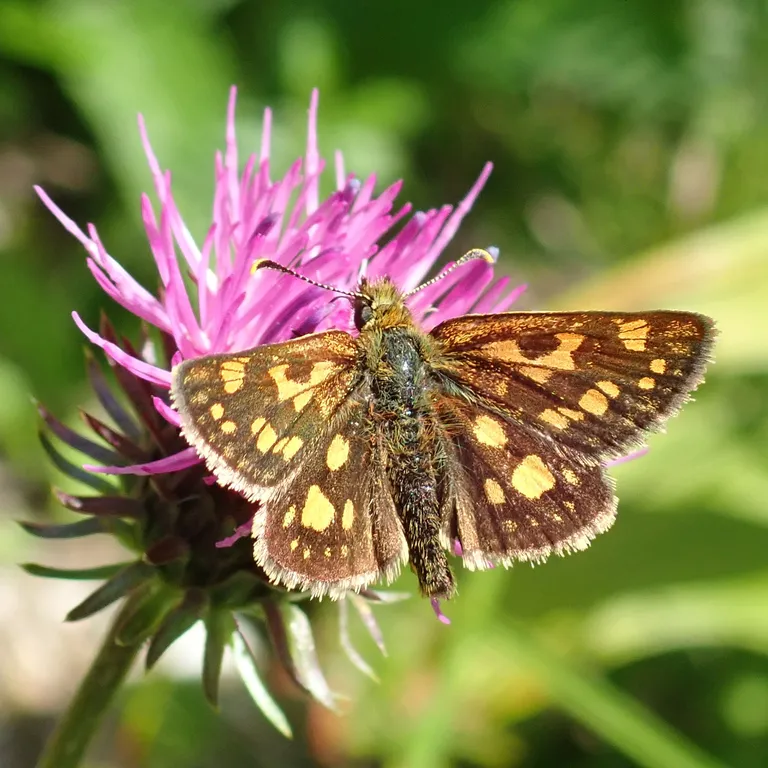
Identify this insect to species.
Carterocephalus palaemon
